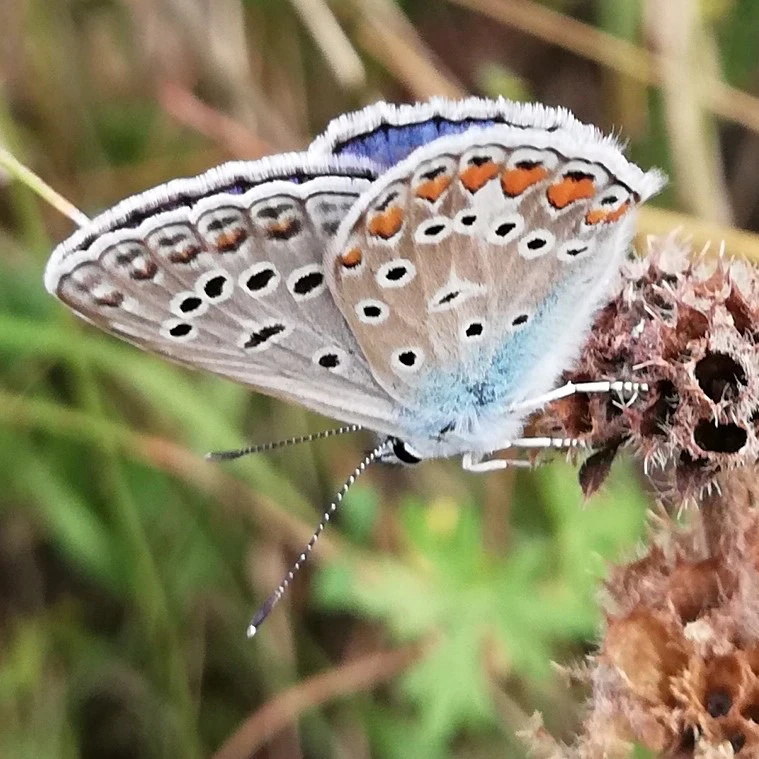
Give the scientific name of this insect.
Polyommatus icarus
